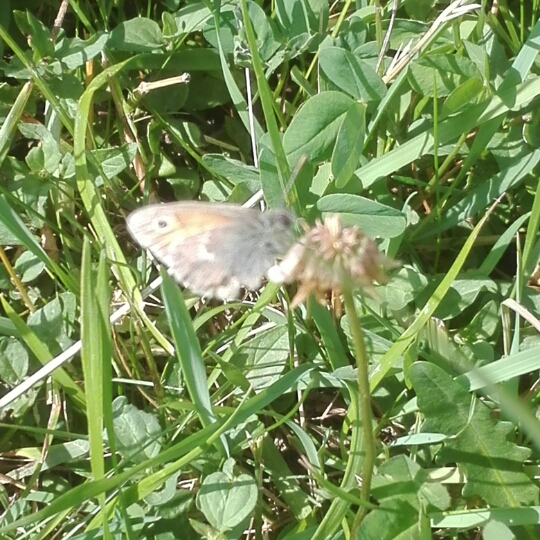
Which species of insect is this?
Coenonympha pamphilus
